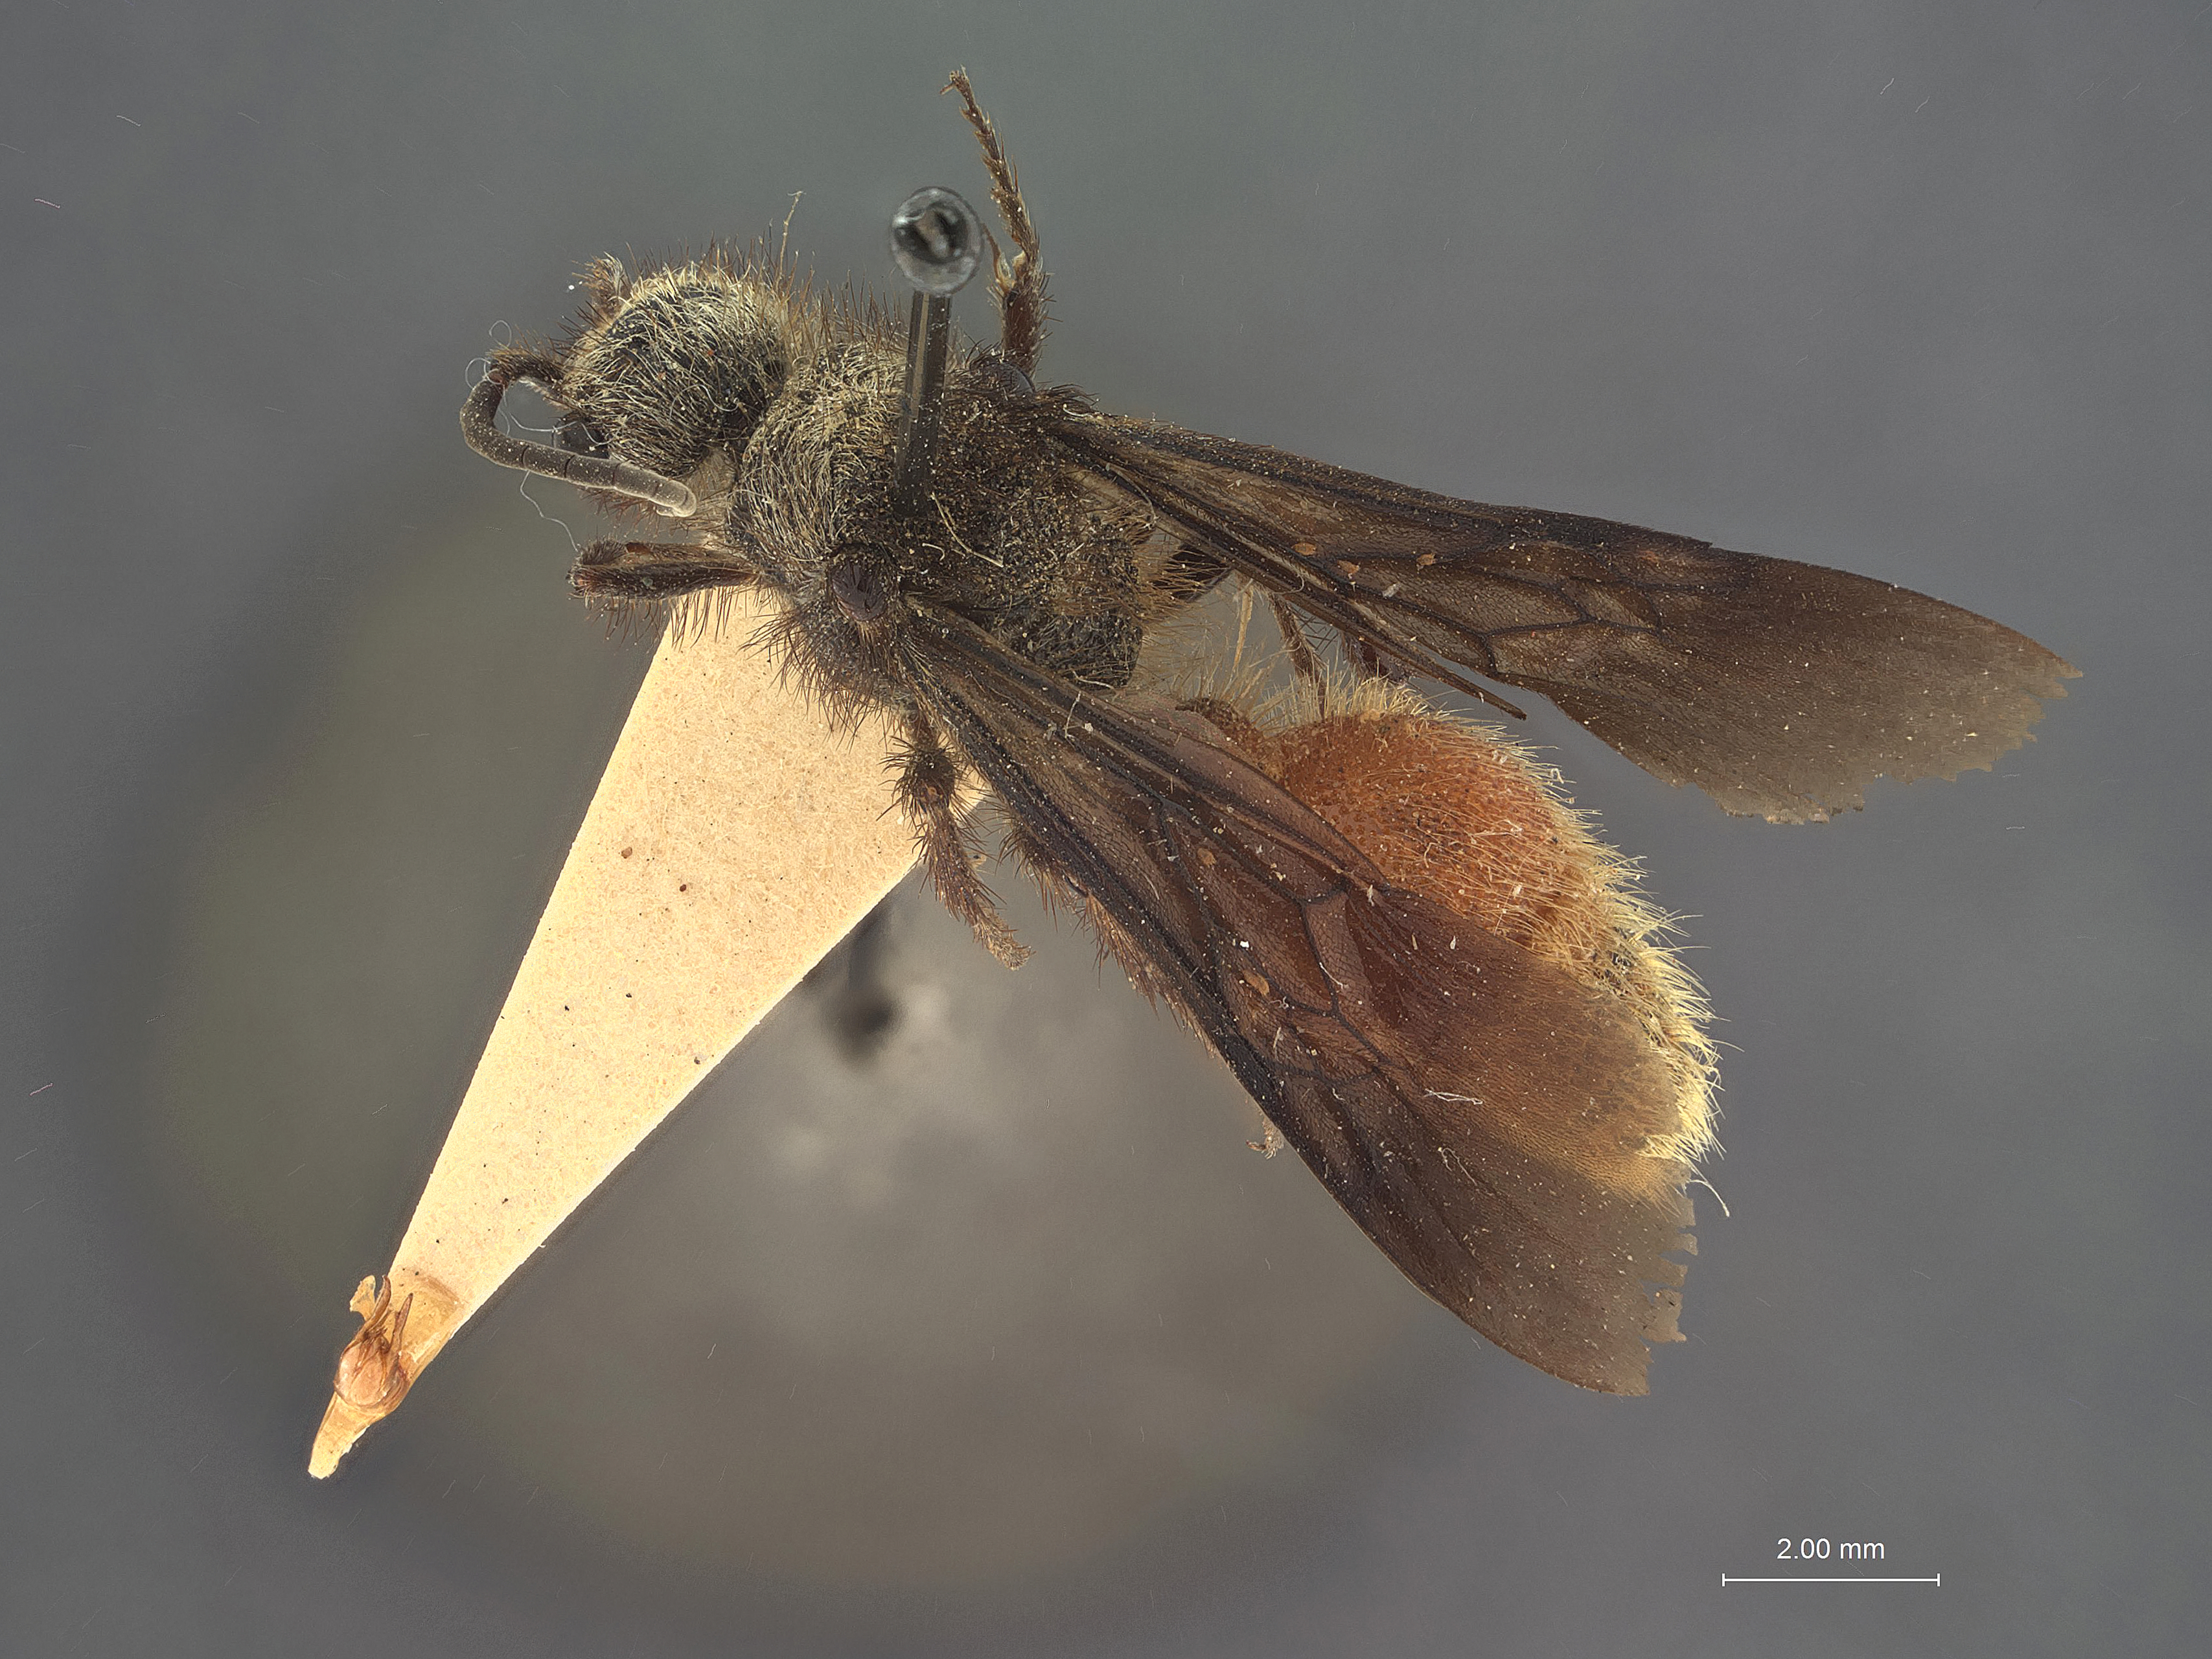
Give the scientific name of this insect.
Dasymutilla sophrona
